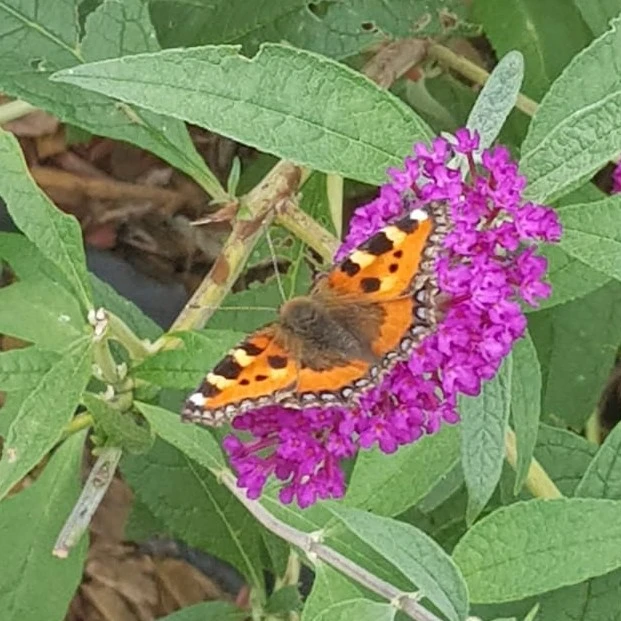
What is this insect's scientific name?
Aglais urticae
